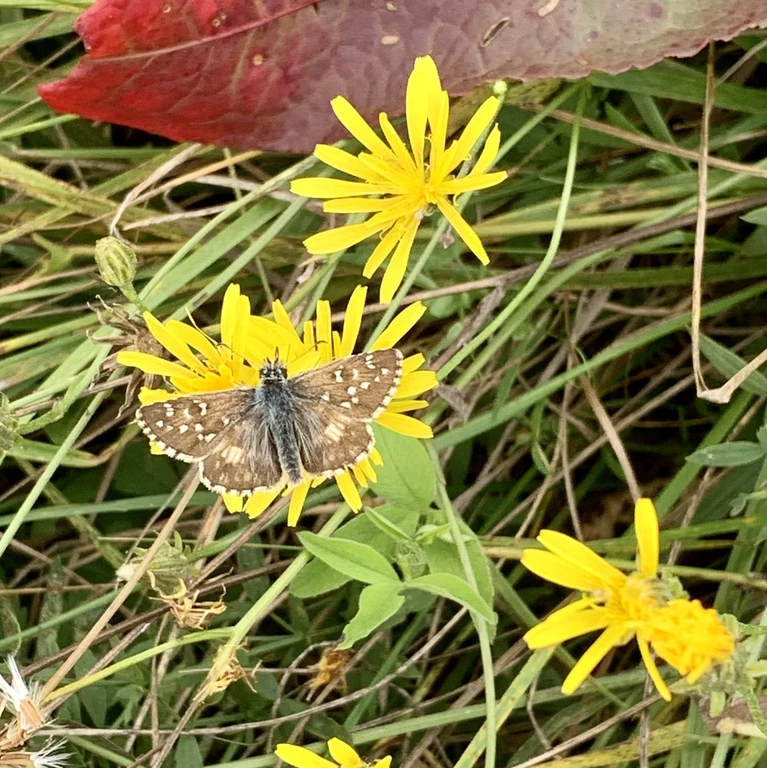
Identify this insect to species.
Pyrgus armoricanus
